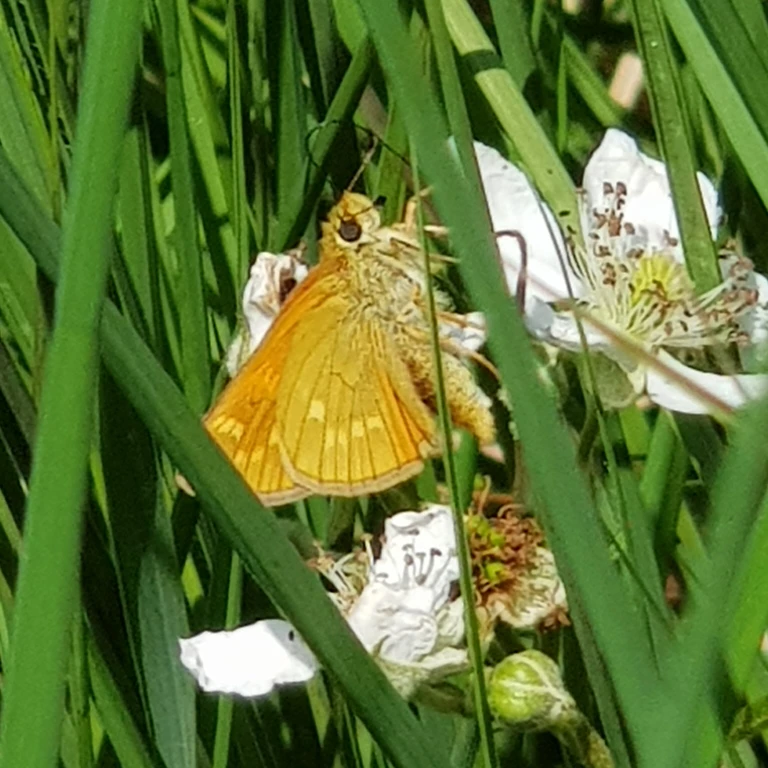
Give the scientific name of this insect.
Ochlodes sylvanus (also Ochlodes venata)
